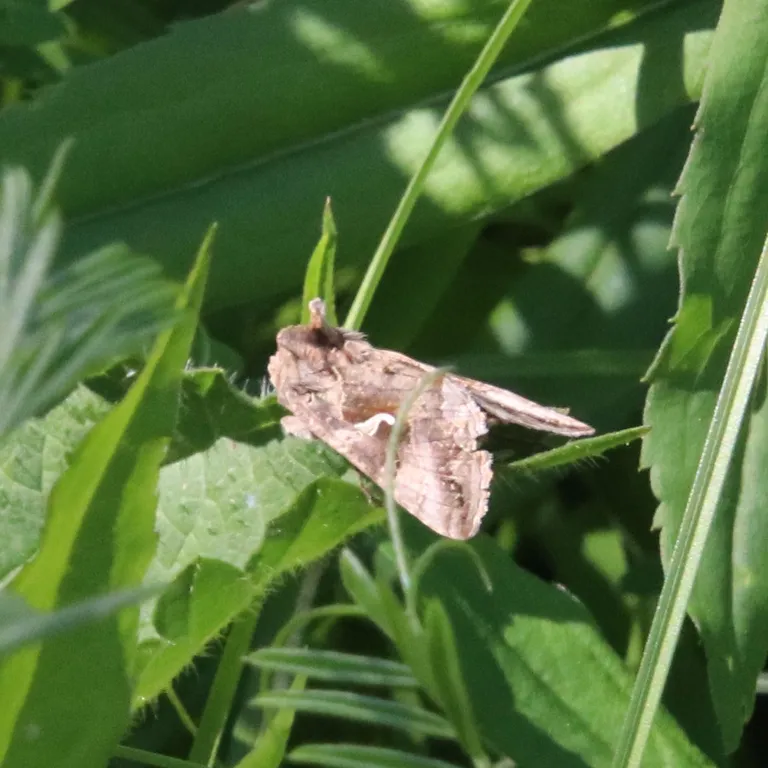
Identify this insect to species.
Autographa gamma
